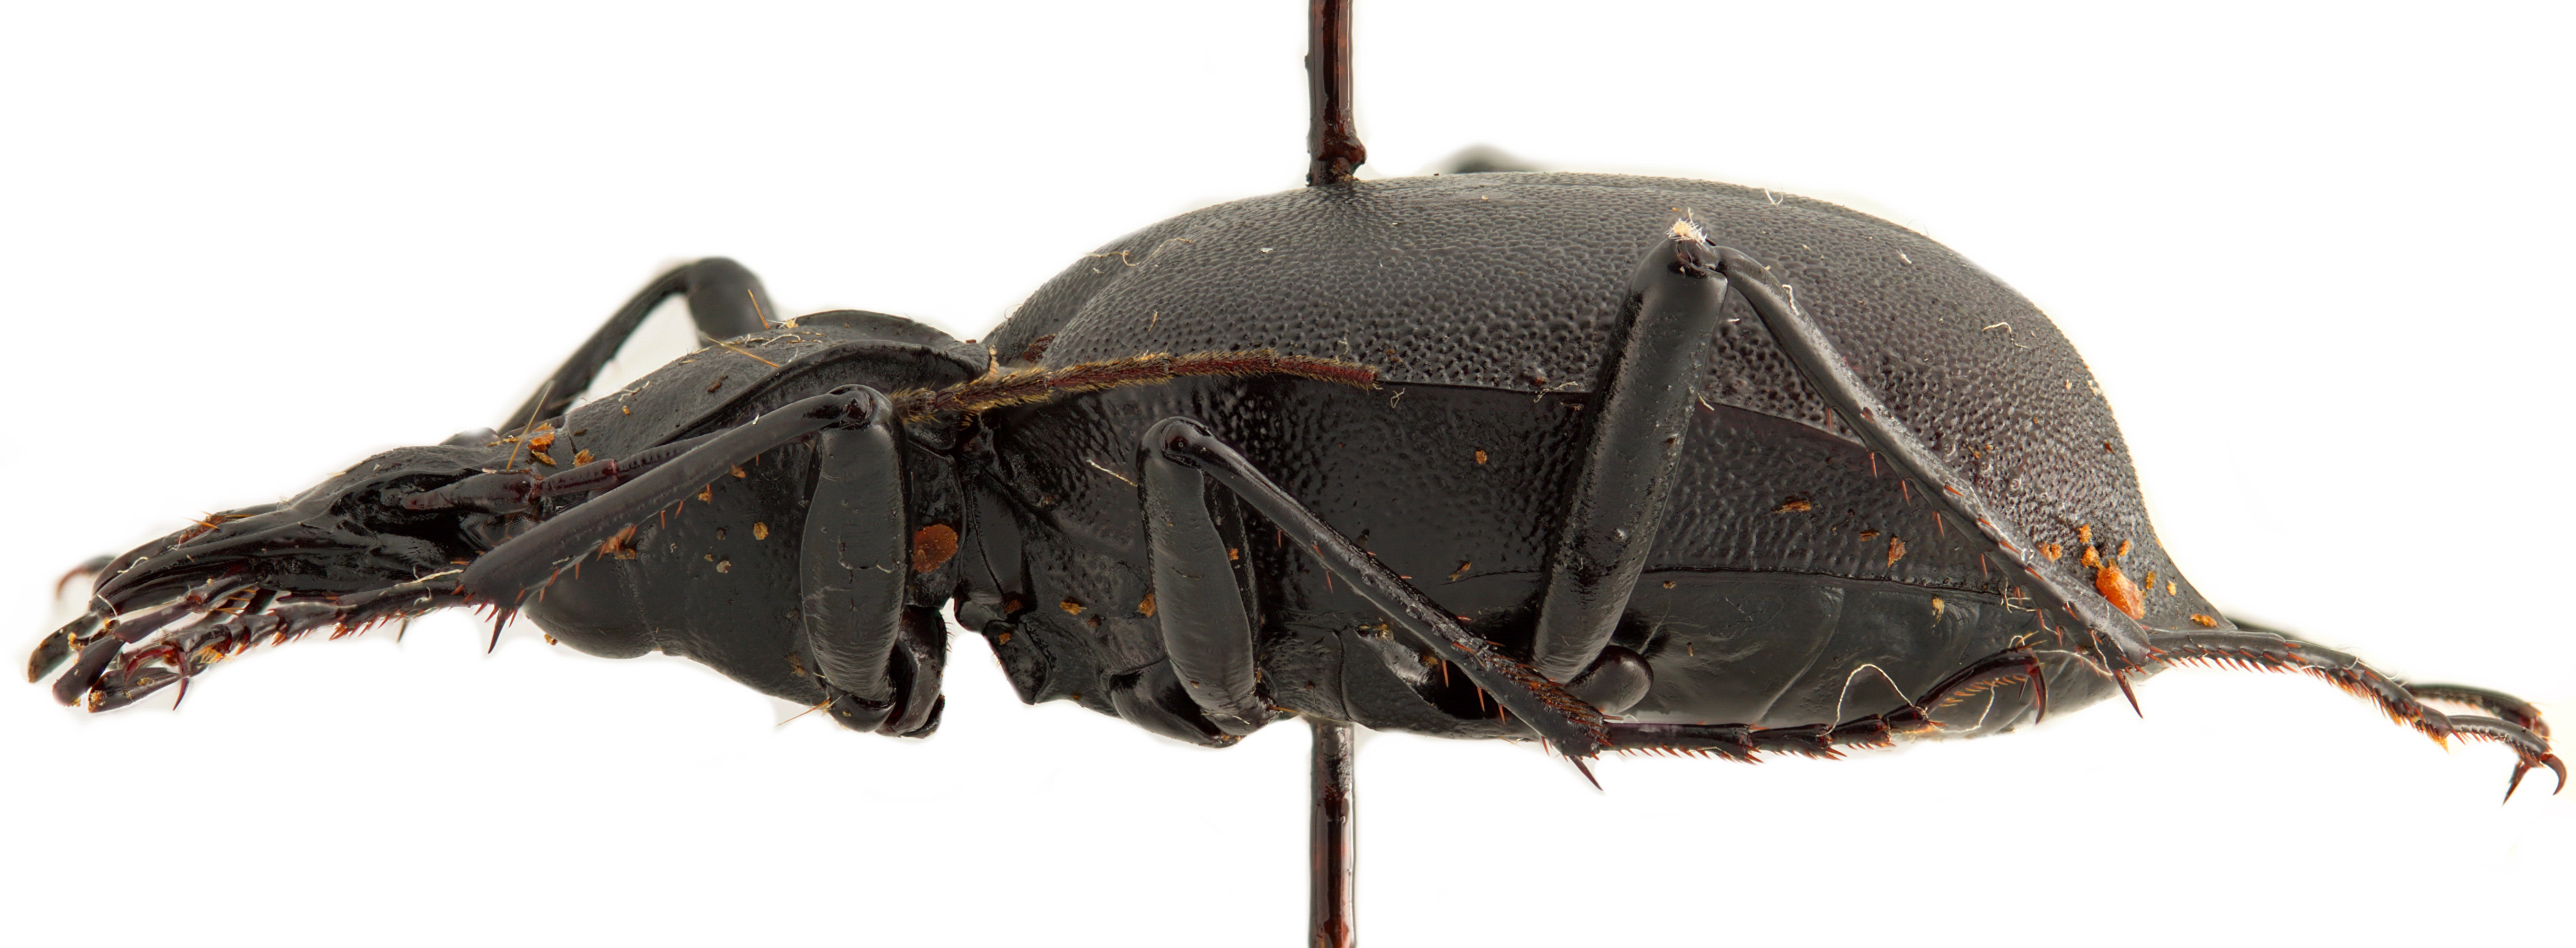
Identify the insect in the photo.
Cychrus italicus
